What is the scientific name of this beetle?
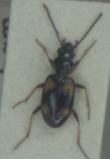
Bembidion illigeri
